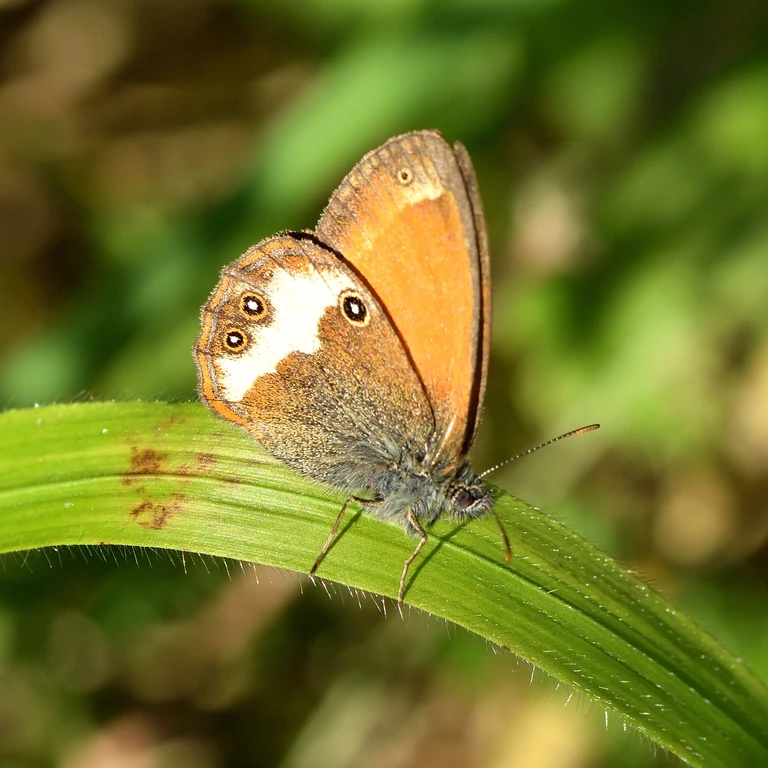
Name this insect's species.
Coenonympha arcania
